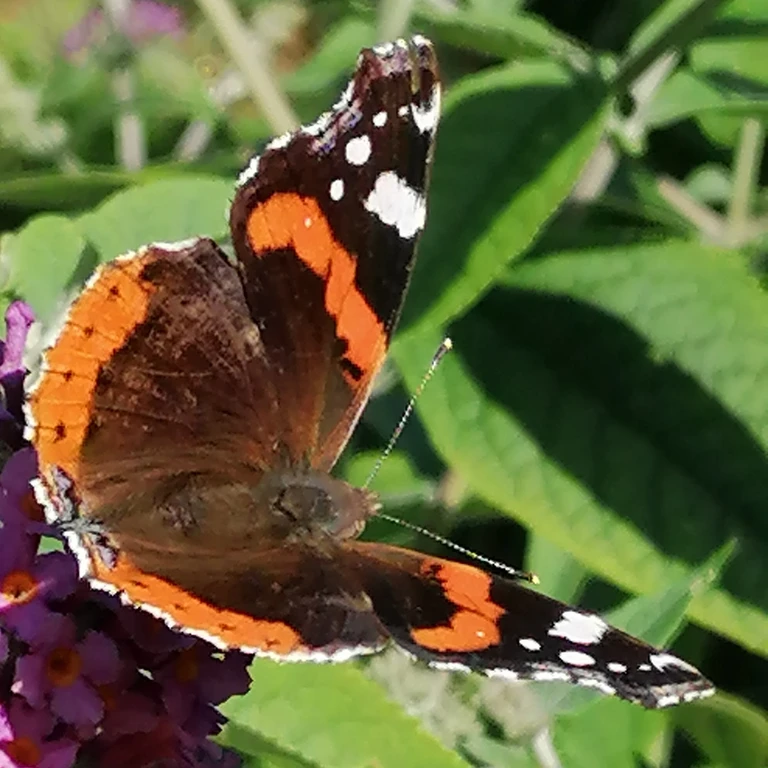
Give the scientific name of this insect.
Vanessa atalanta
